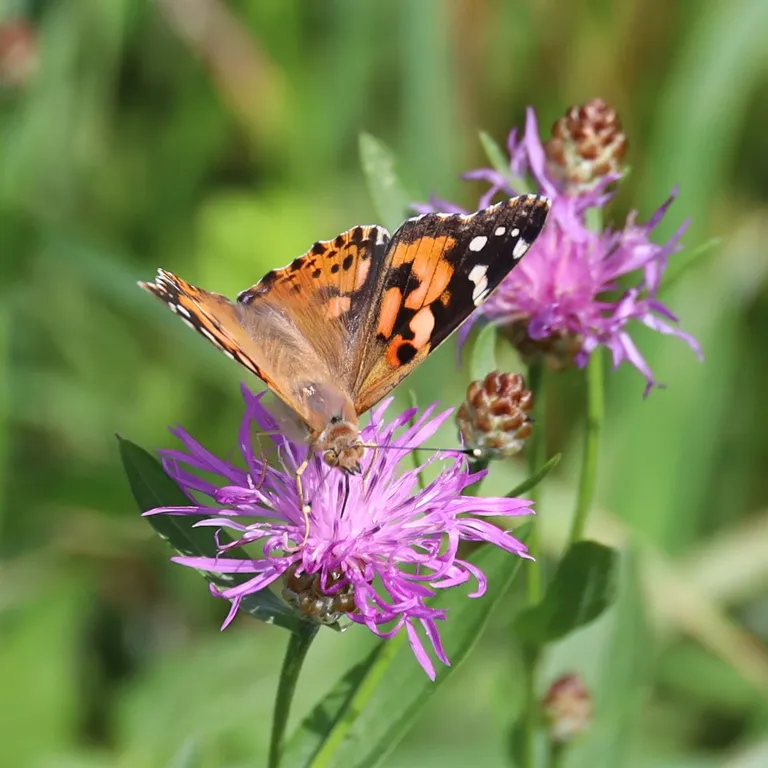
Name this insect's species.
Vanessa cardui
